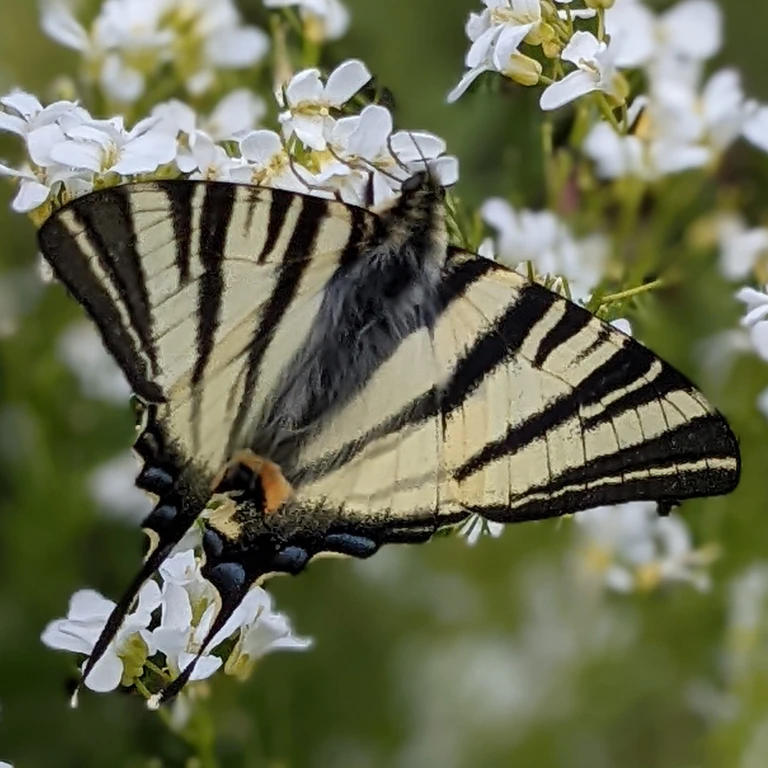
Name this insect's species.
Iphiclides podalirius
